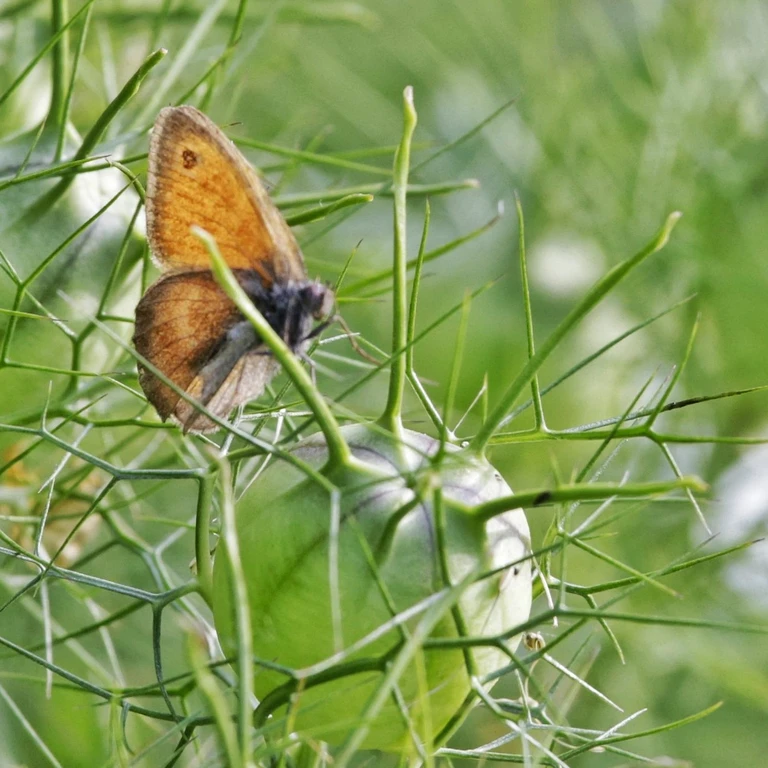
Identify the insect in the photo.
Coenonympha pamphilus
